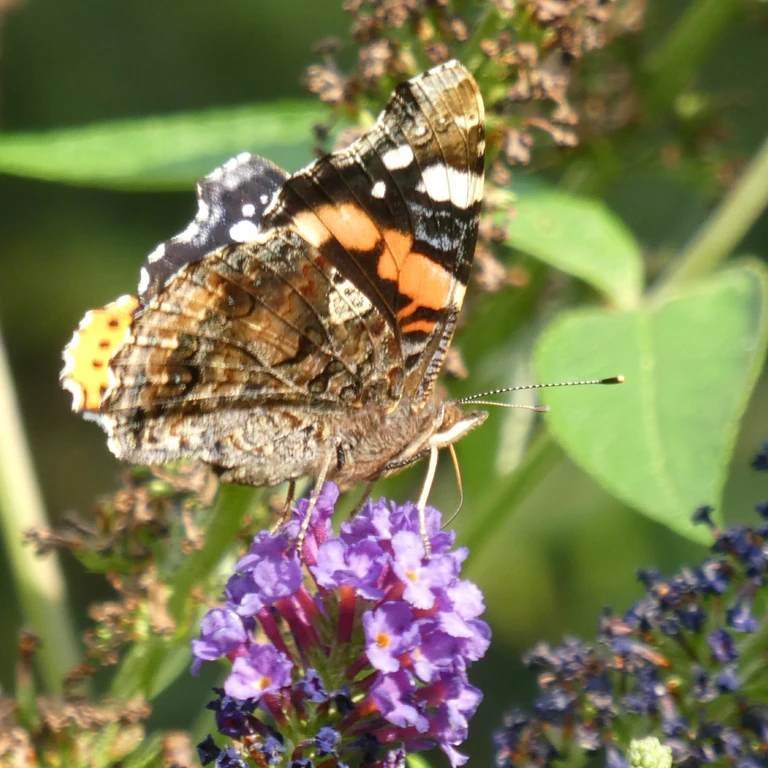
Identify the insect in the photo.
Vanessa atalanta
